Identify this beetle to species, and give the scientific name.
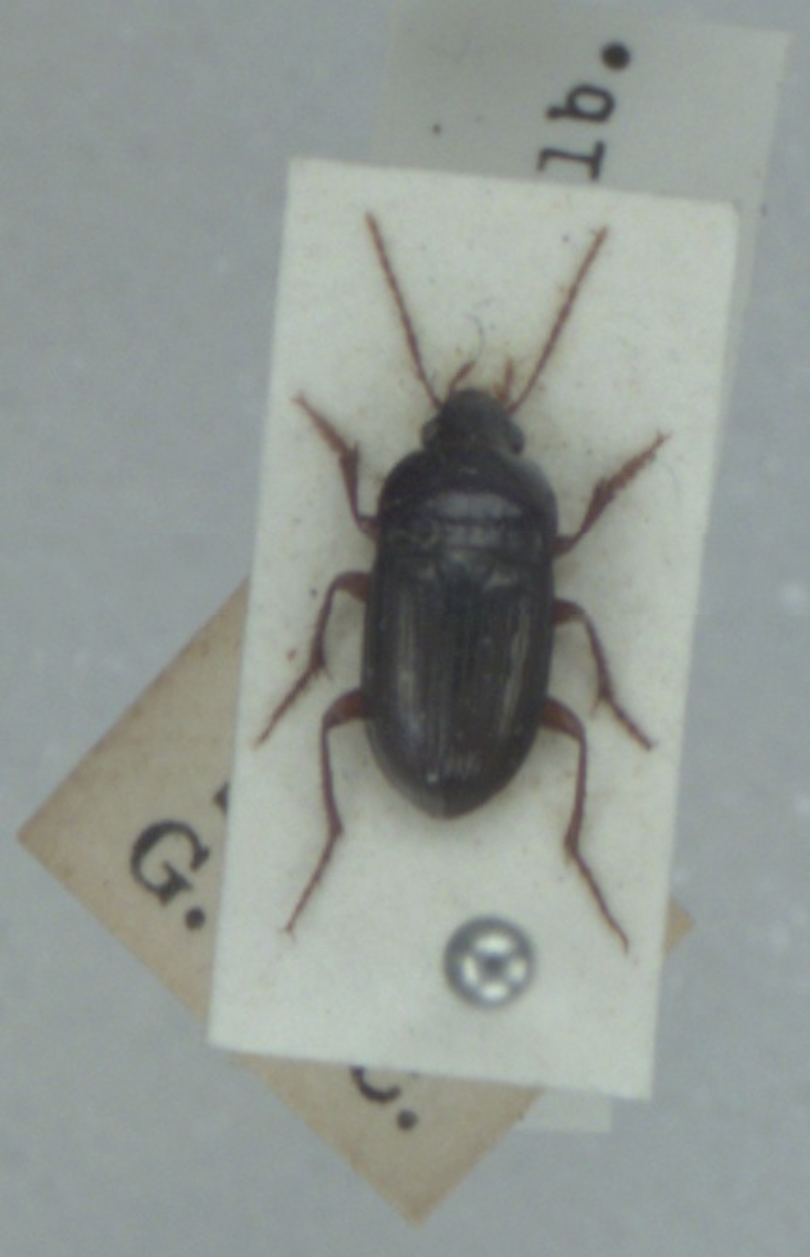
Amara plebeja
